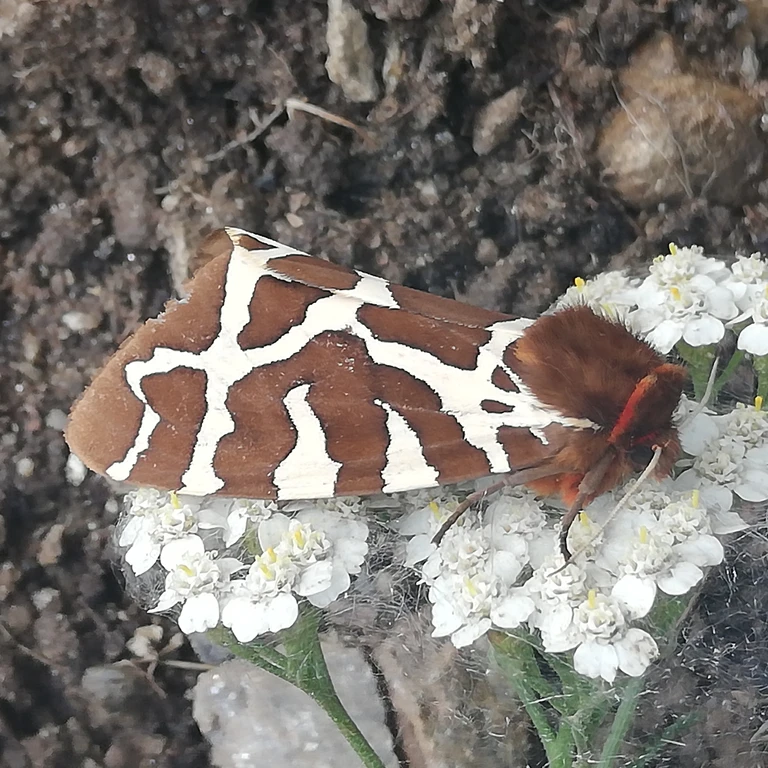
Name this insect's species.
Arctia caja
